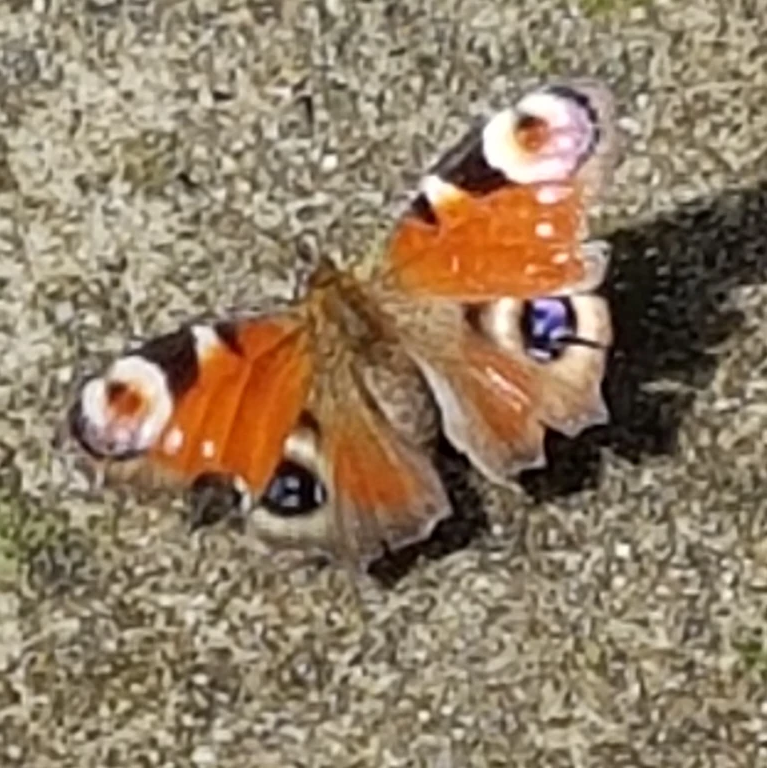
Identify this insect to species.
Aglais io
